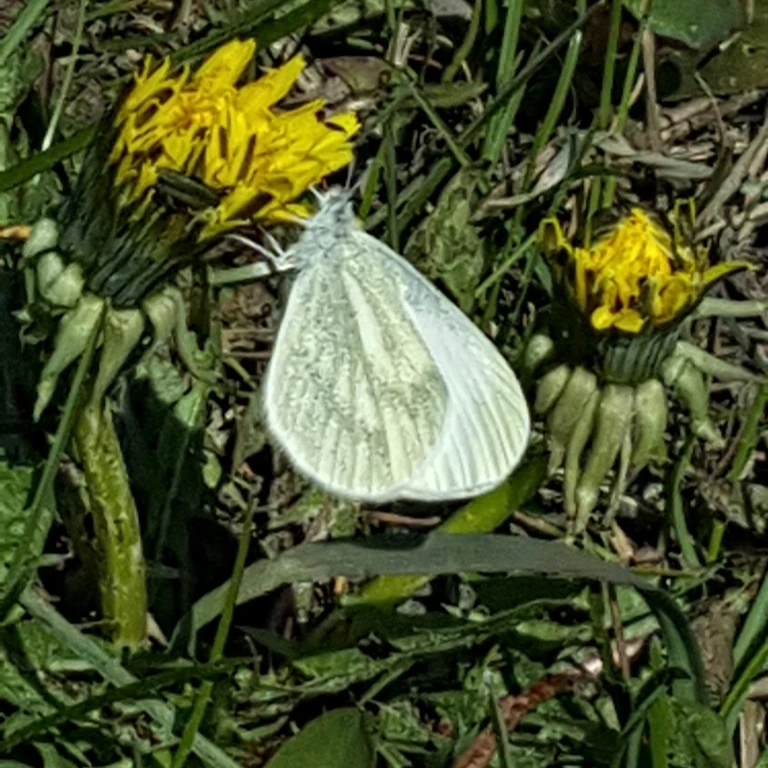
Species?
Leptidea sinapis/juvernica
